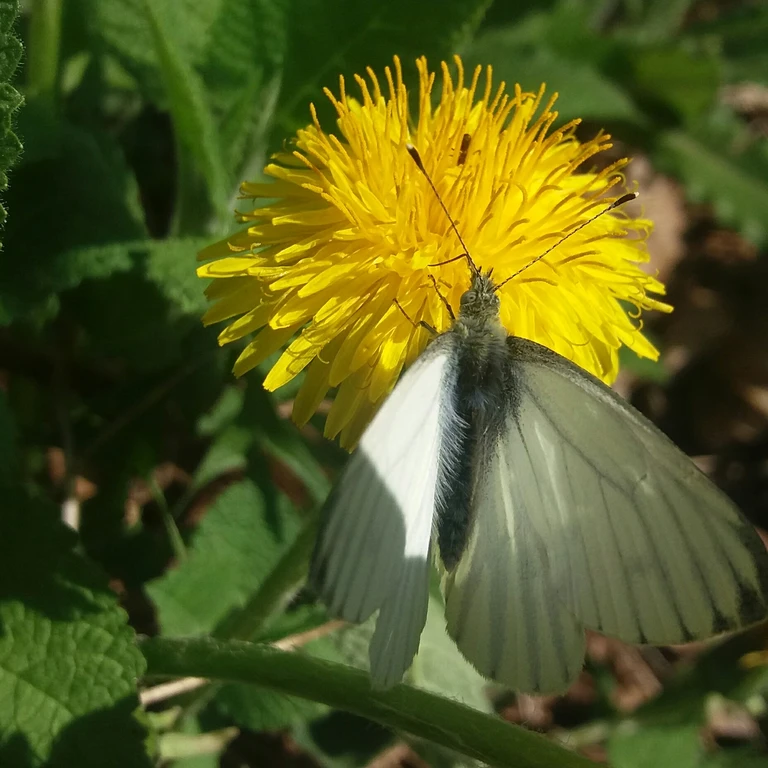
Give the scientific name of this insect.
Pieris napi
